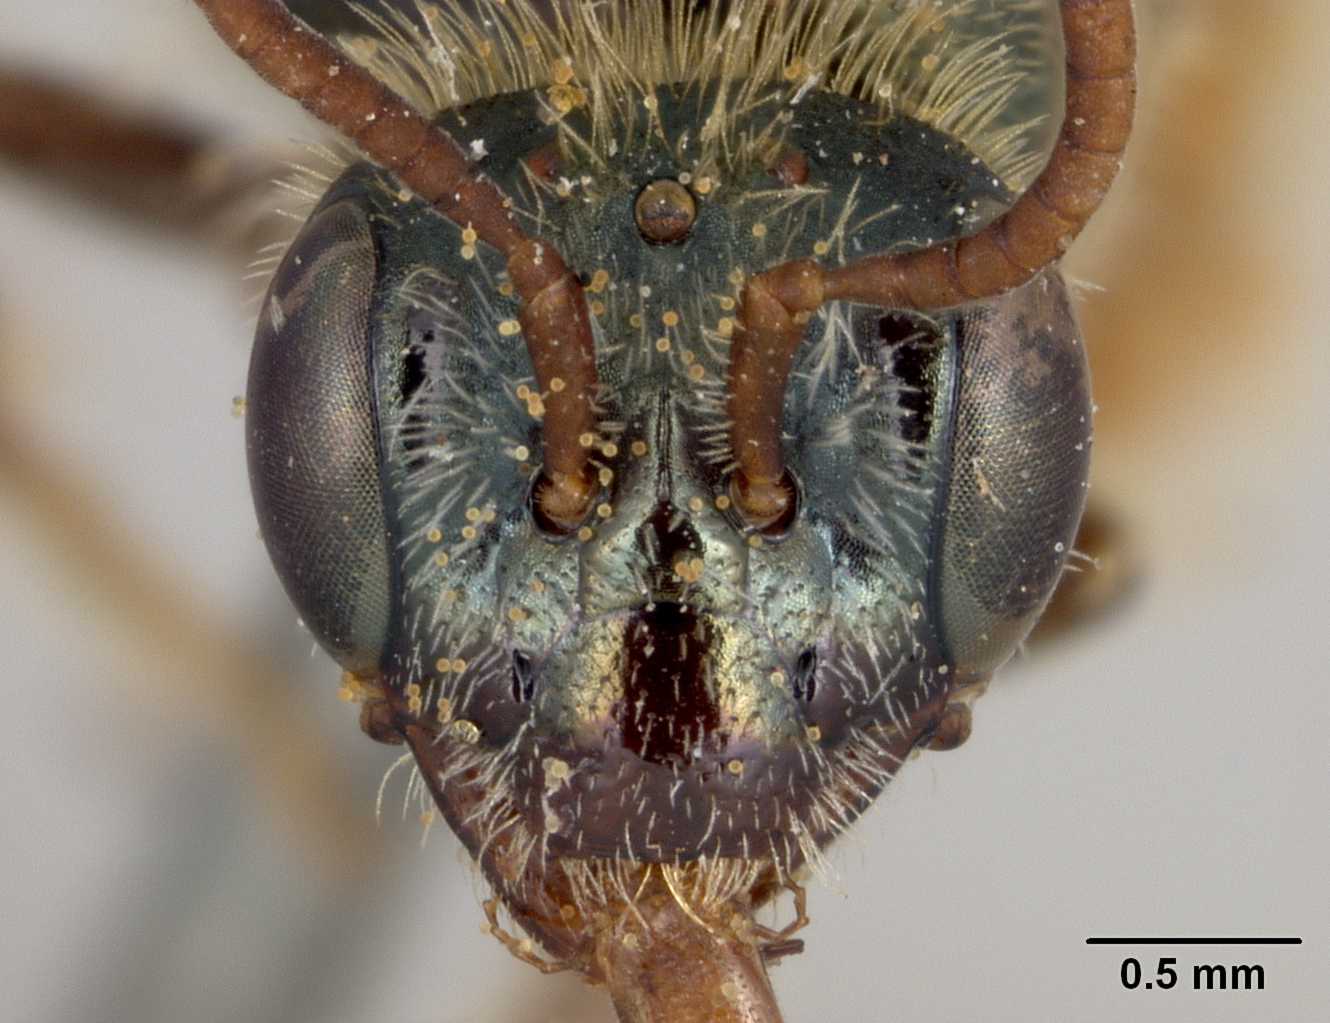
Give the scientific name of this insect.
Perdita heliophila
